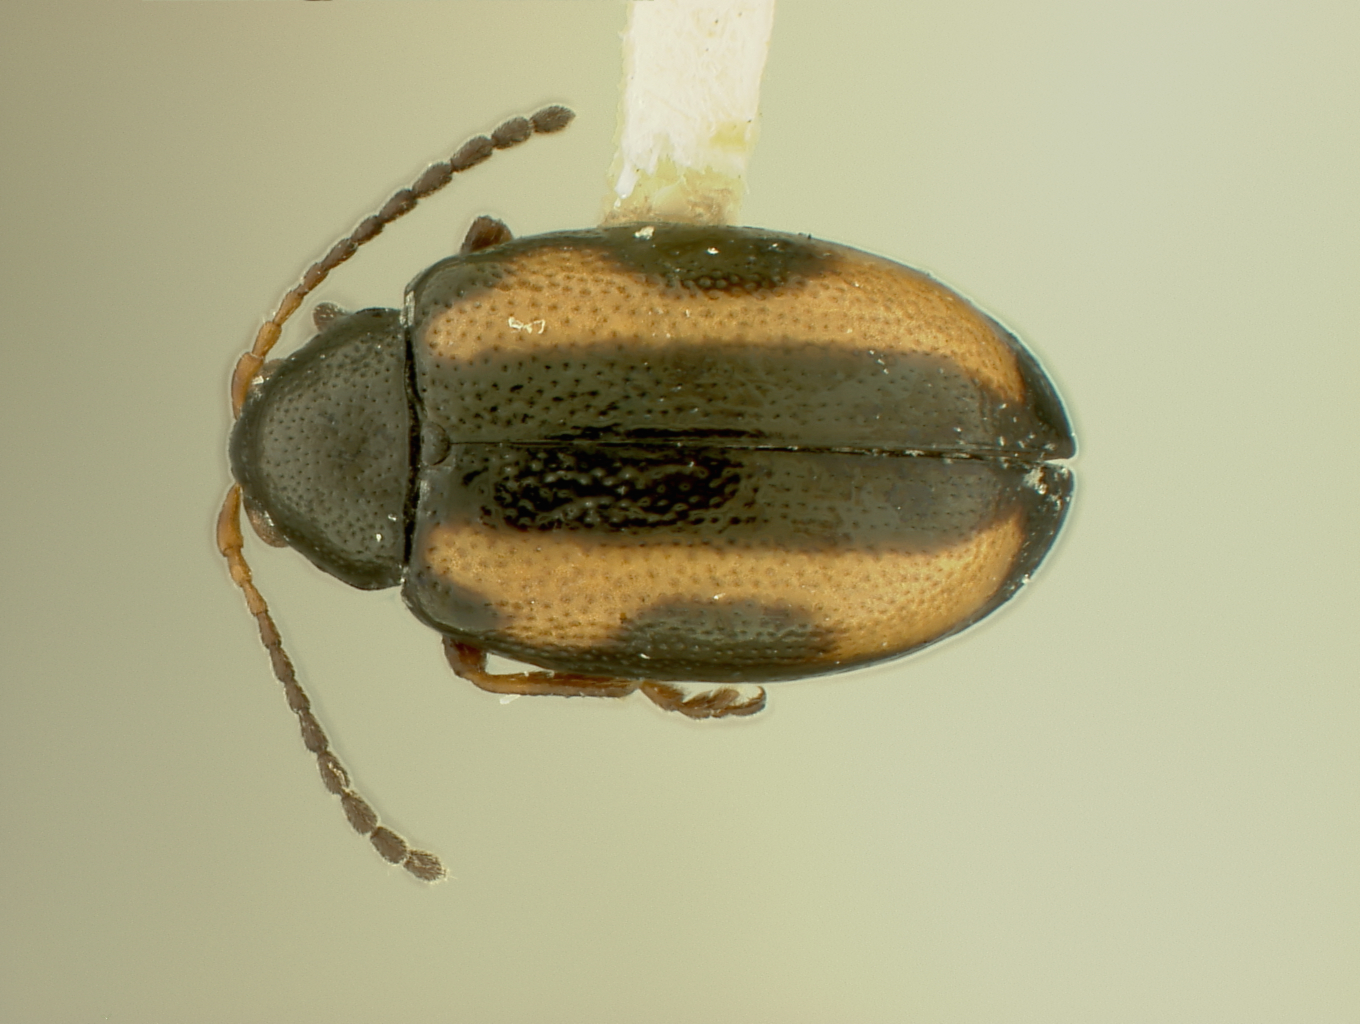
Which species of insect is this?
Phyllotreta oblonga
